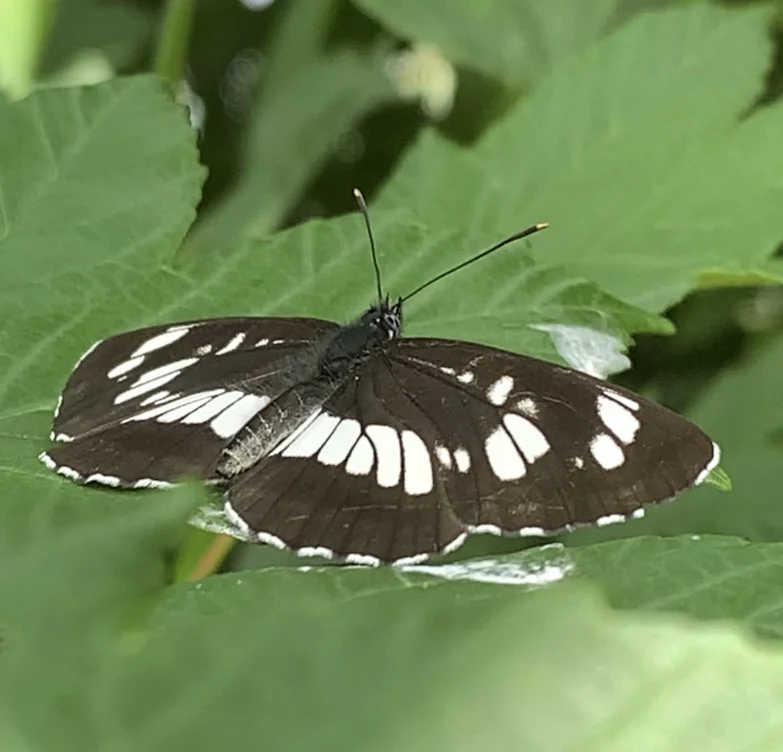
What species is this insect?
Neptis rivularis
